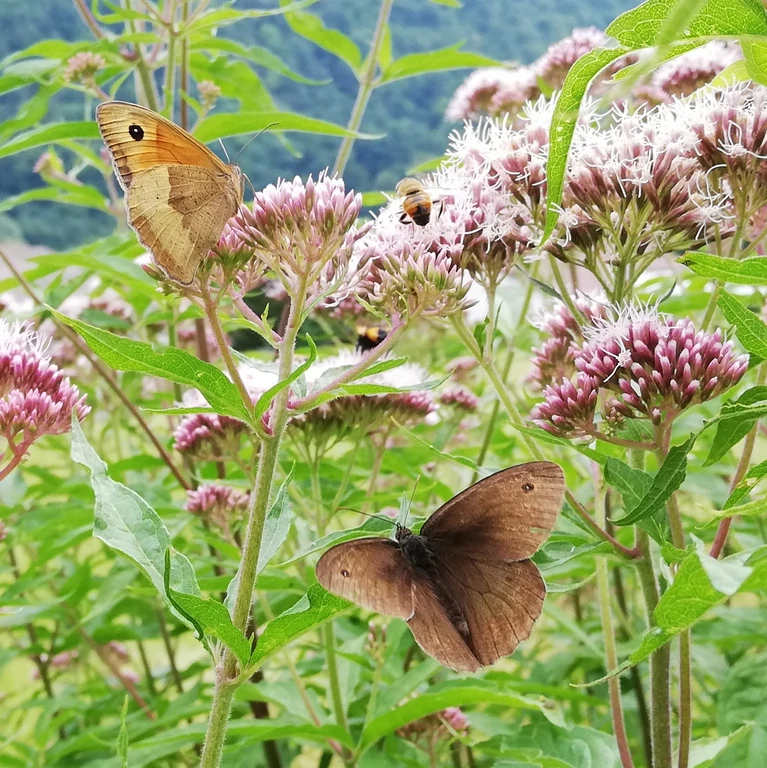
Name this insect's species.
Maniola jurtina
